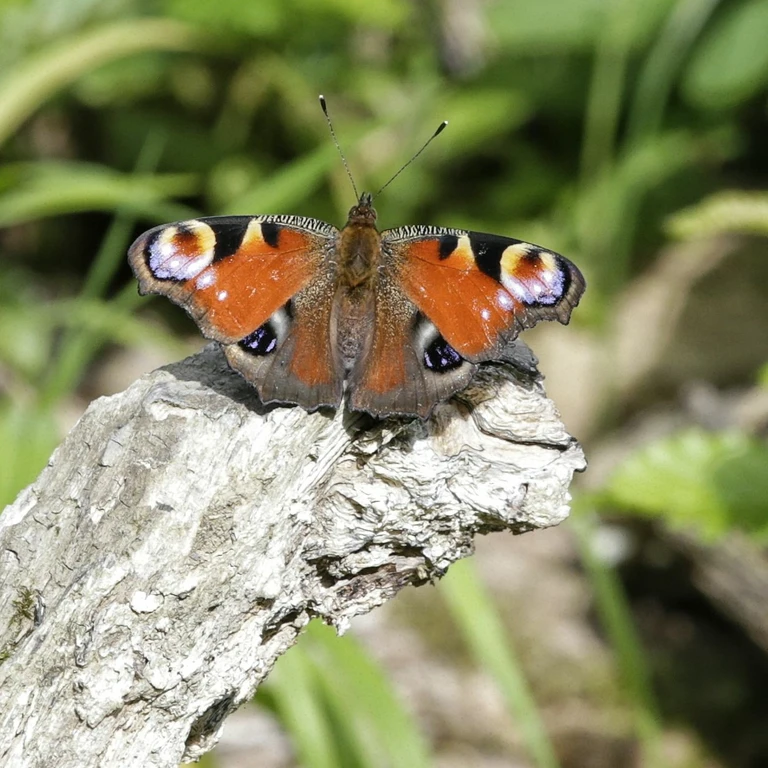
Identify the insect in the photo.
Aglais io
